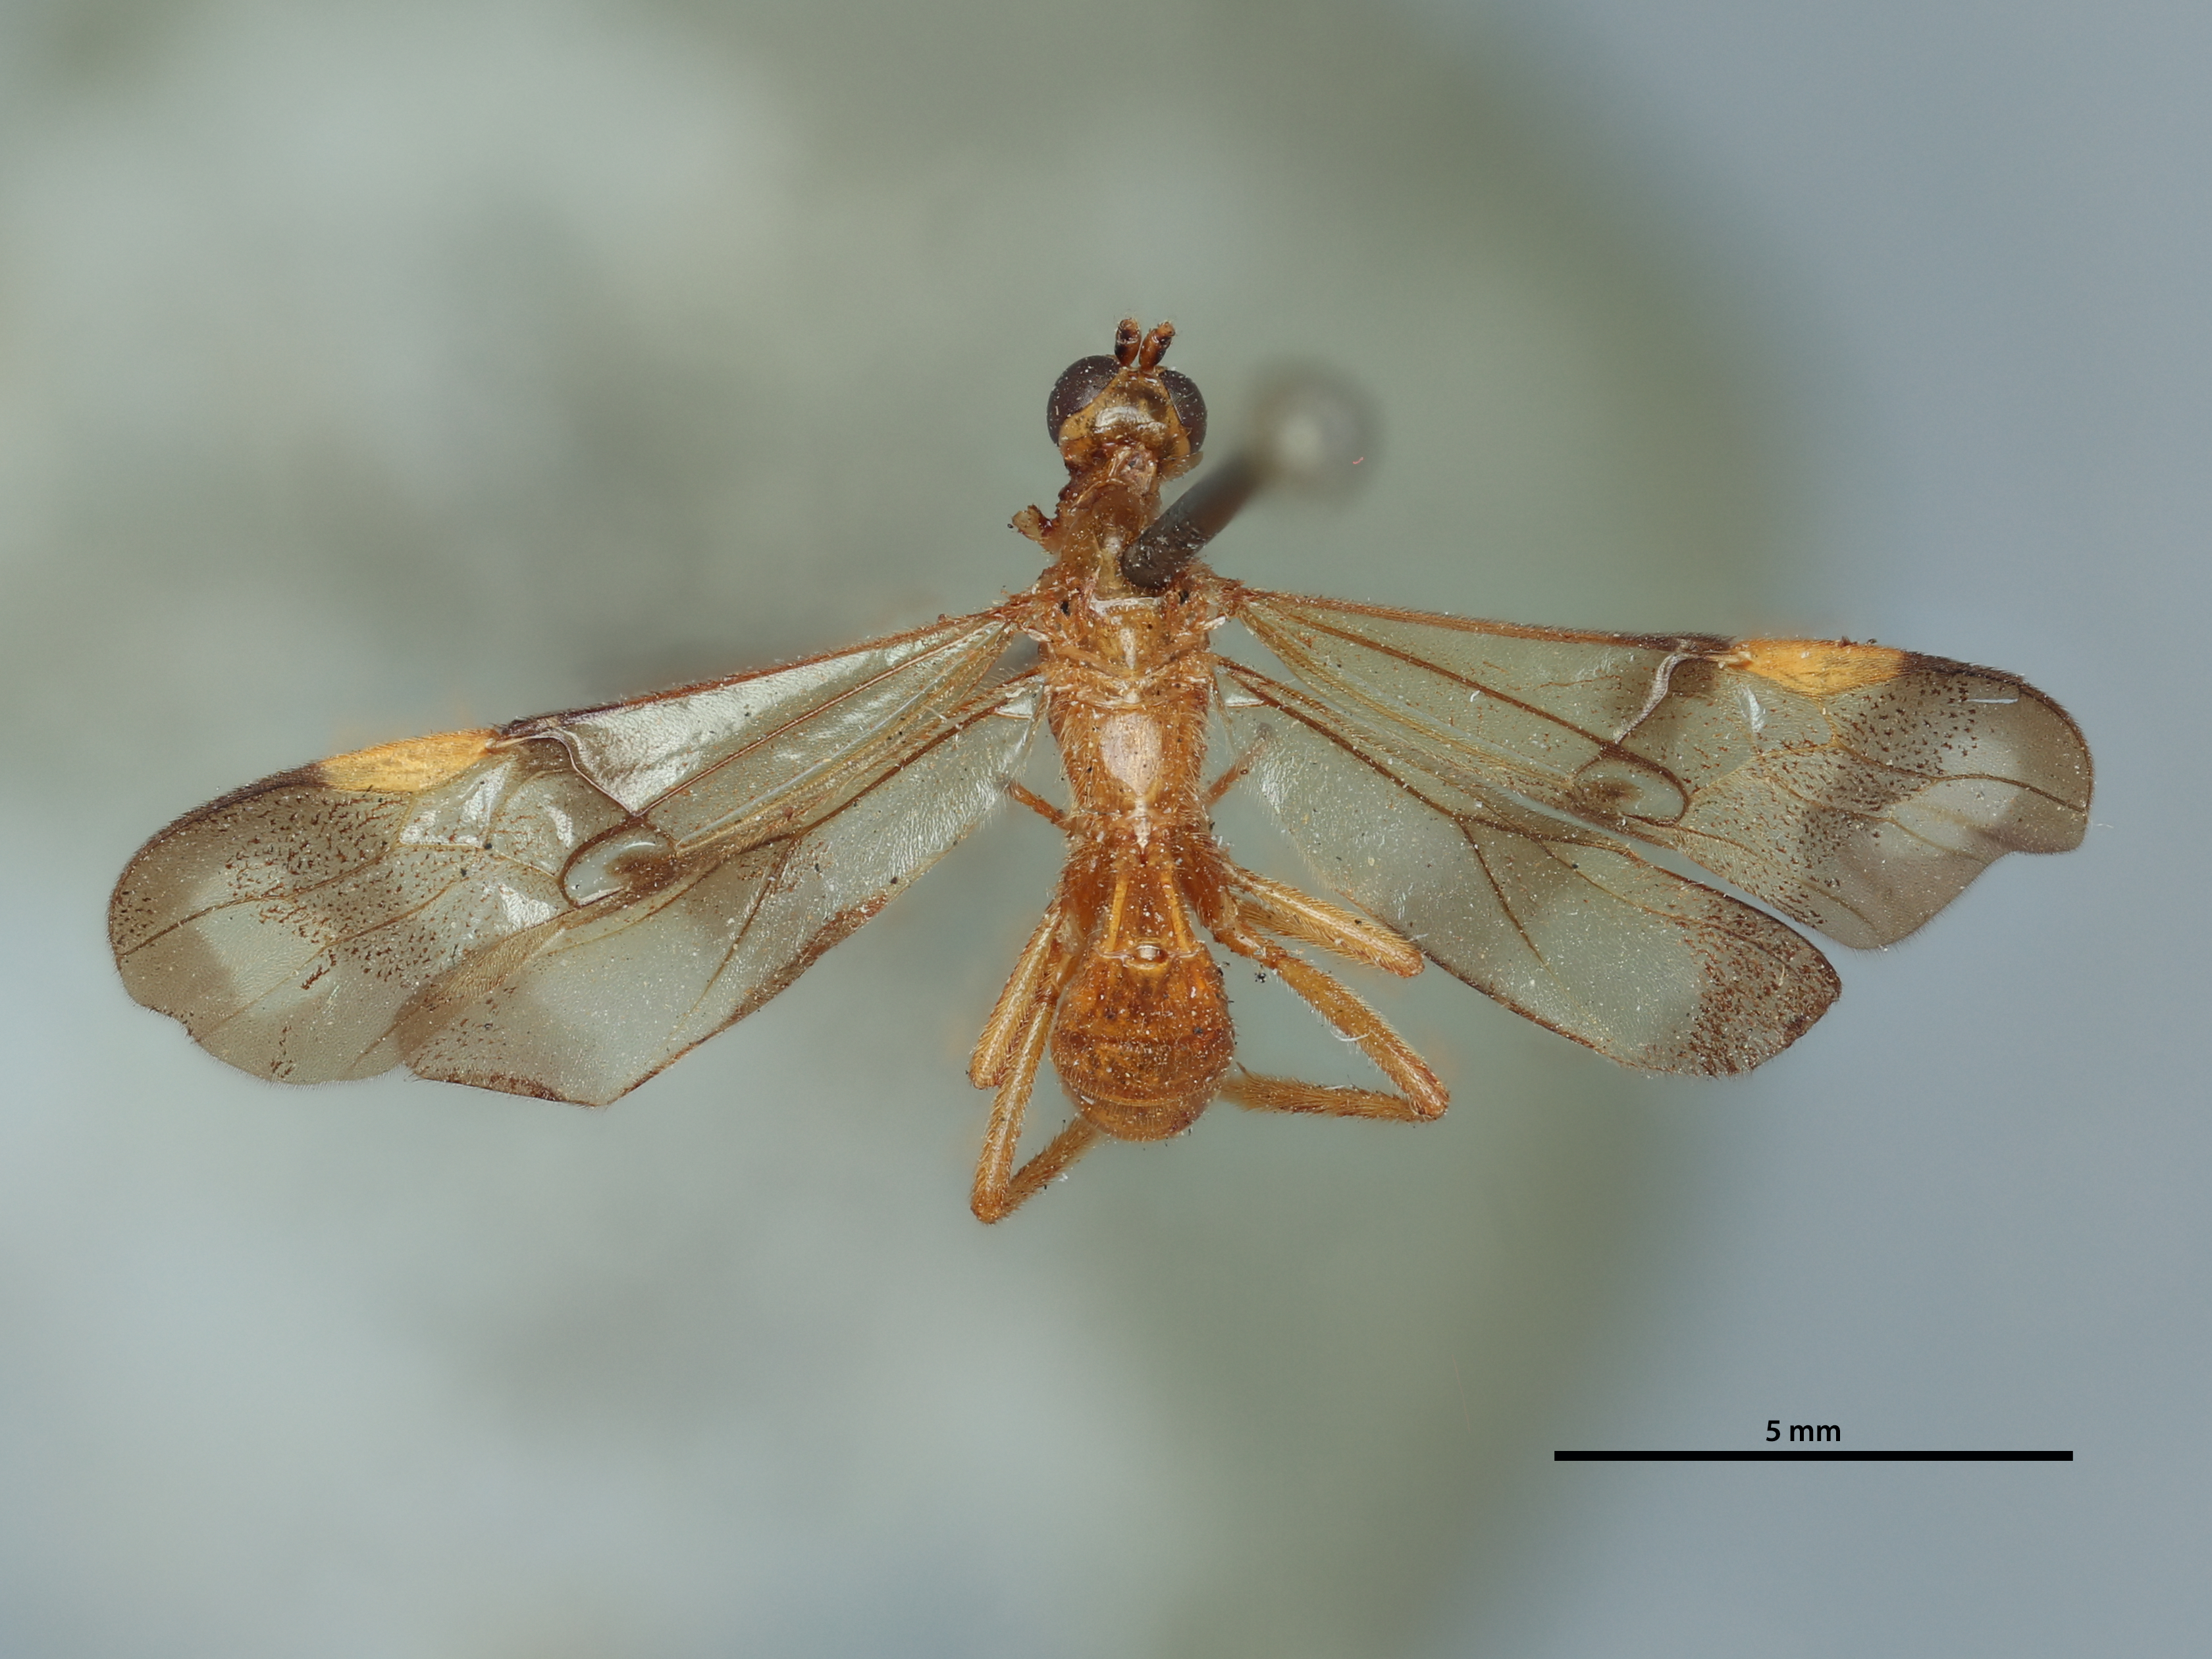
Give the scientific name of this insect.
Curriea fasciapennis
